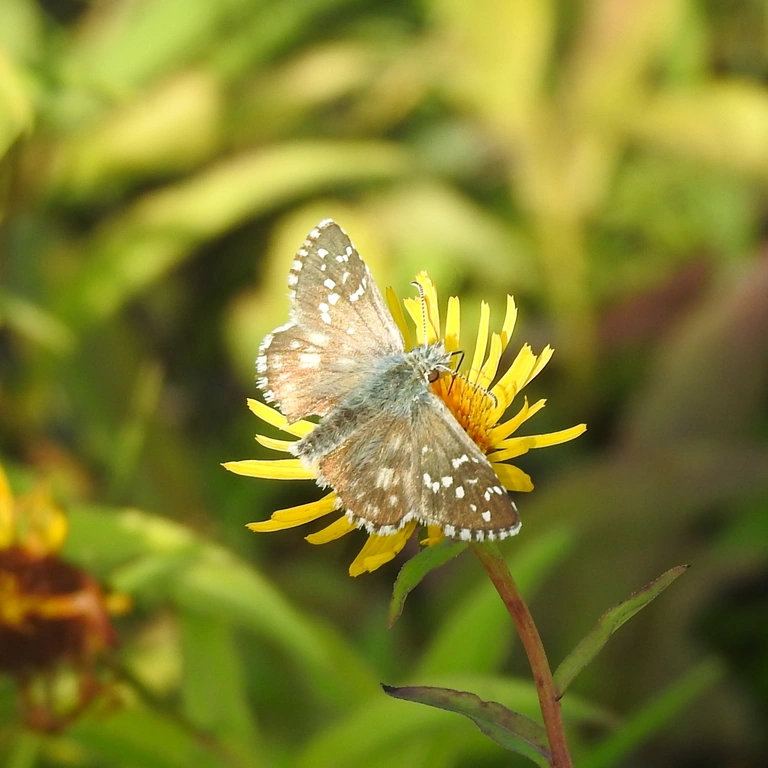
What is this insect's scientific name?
Pyrgus armoricanus
